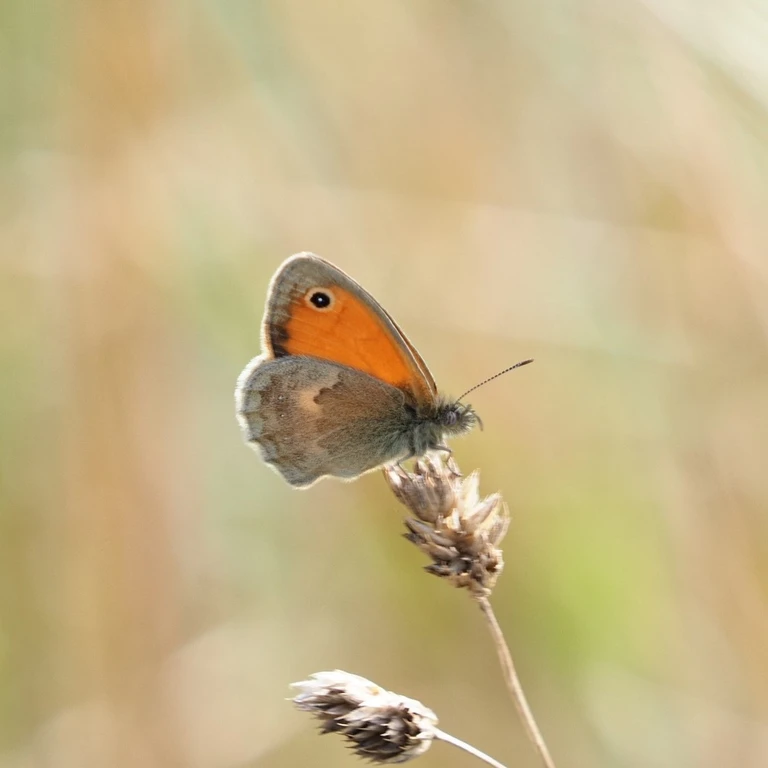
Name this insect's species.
Coenonympha pamphilus
